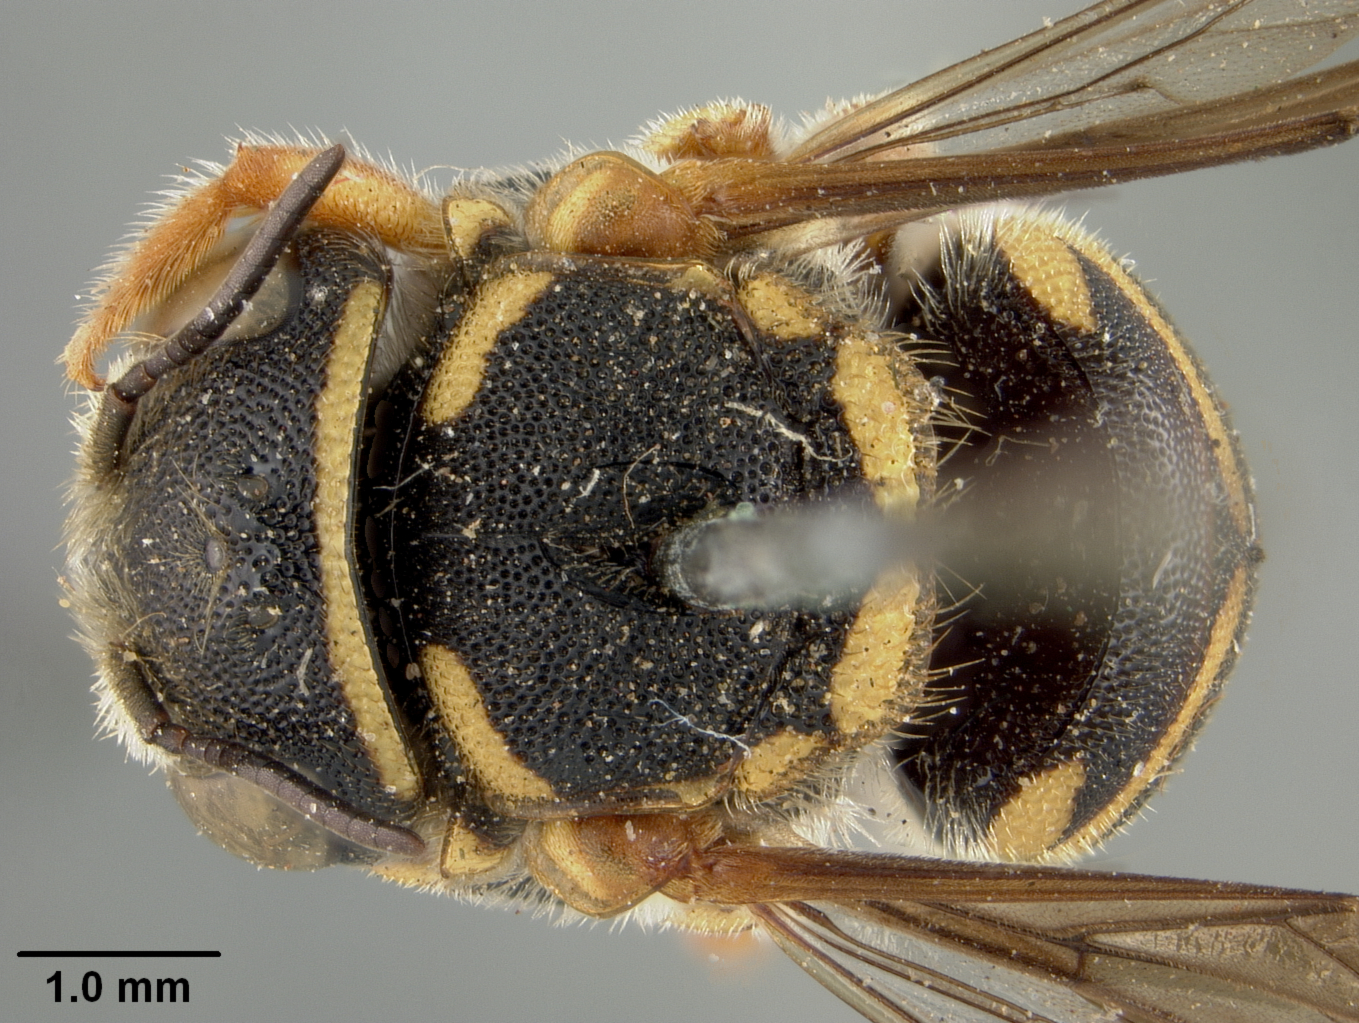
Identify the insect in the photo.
Anthidium gilense
